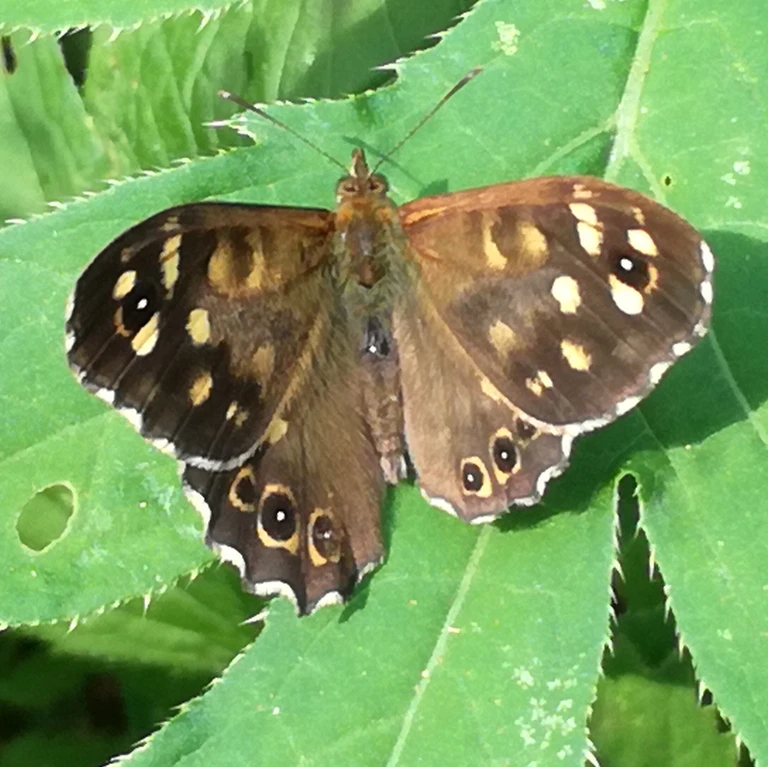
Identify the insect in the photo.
Pararge aegeria
